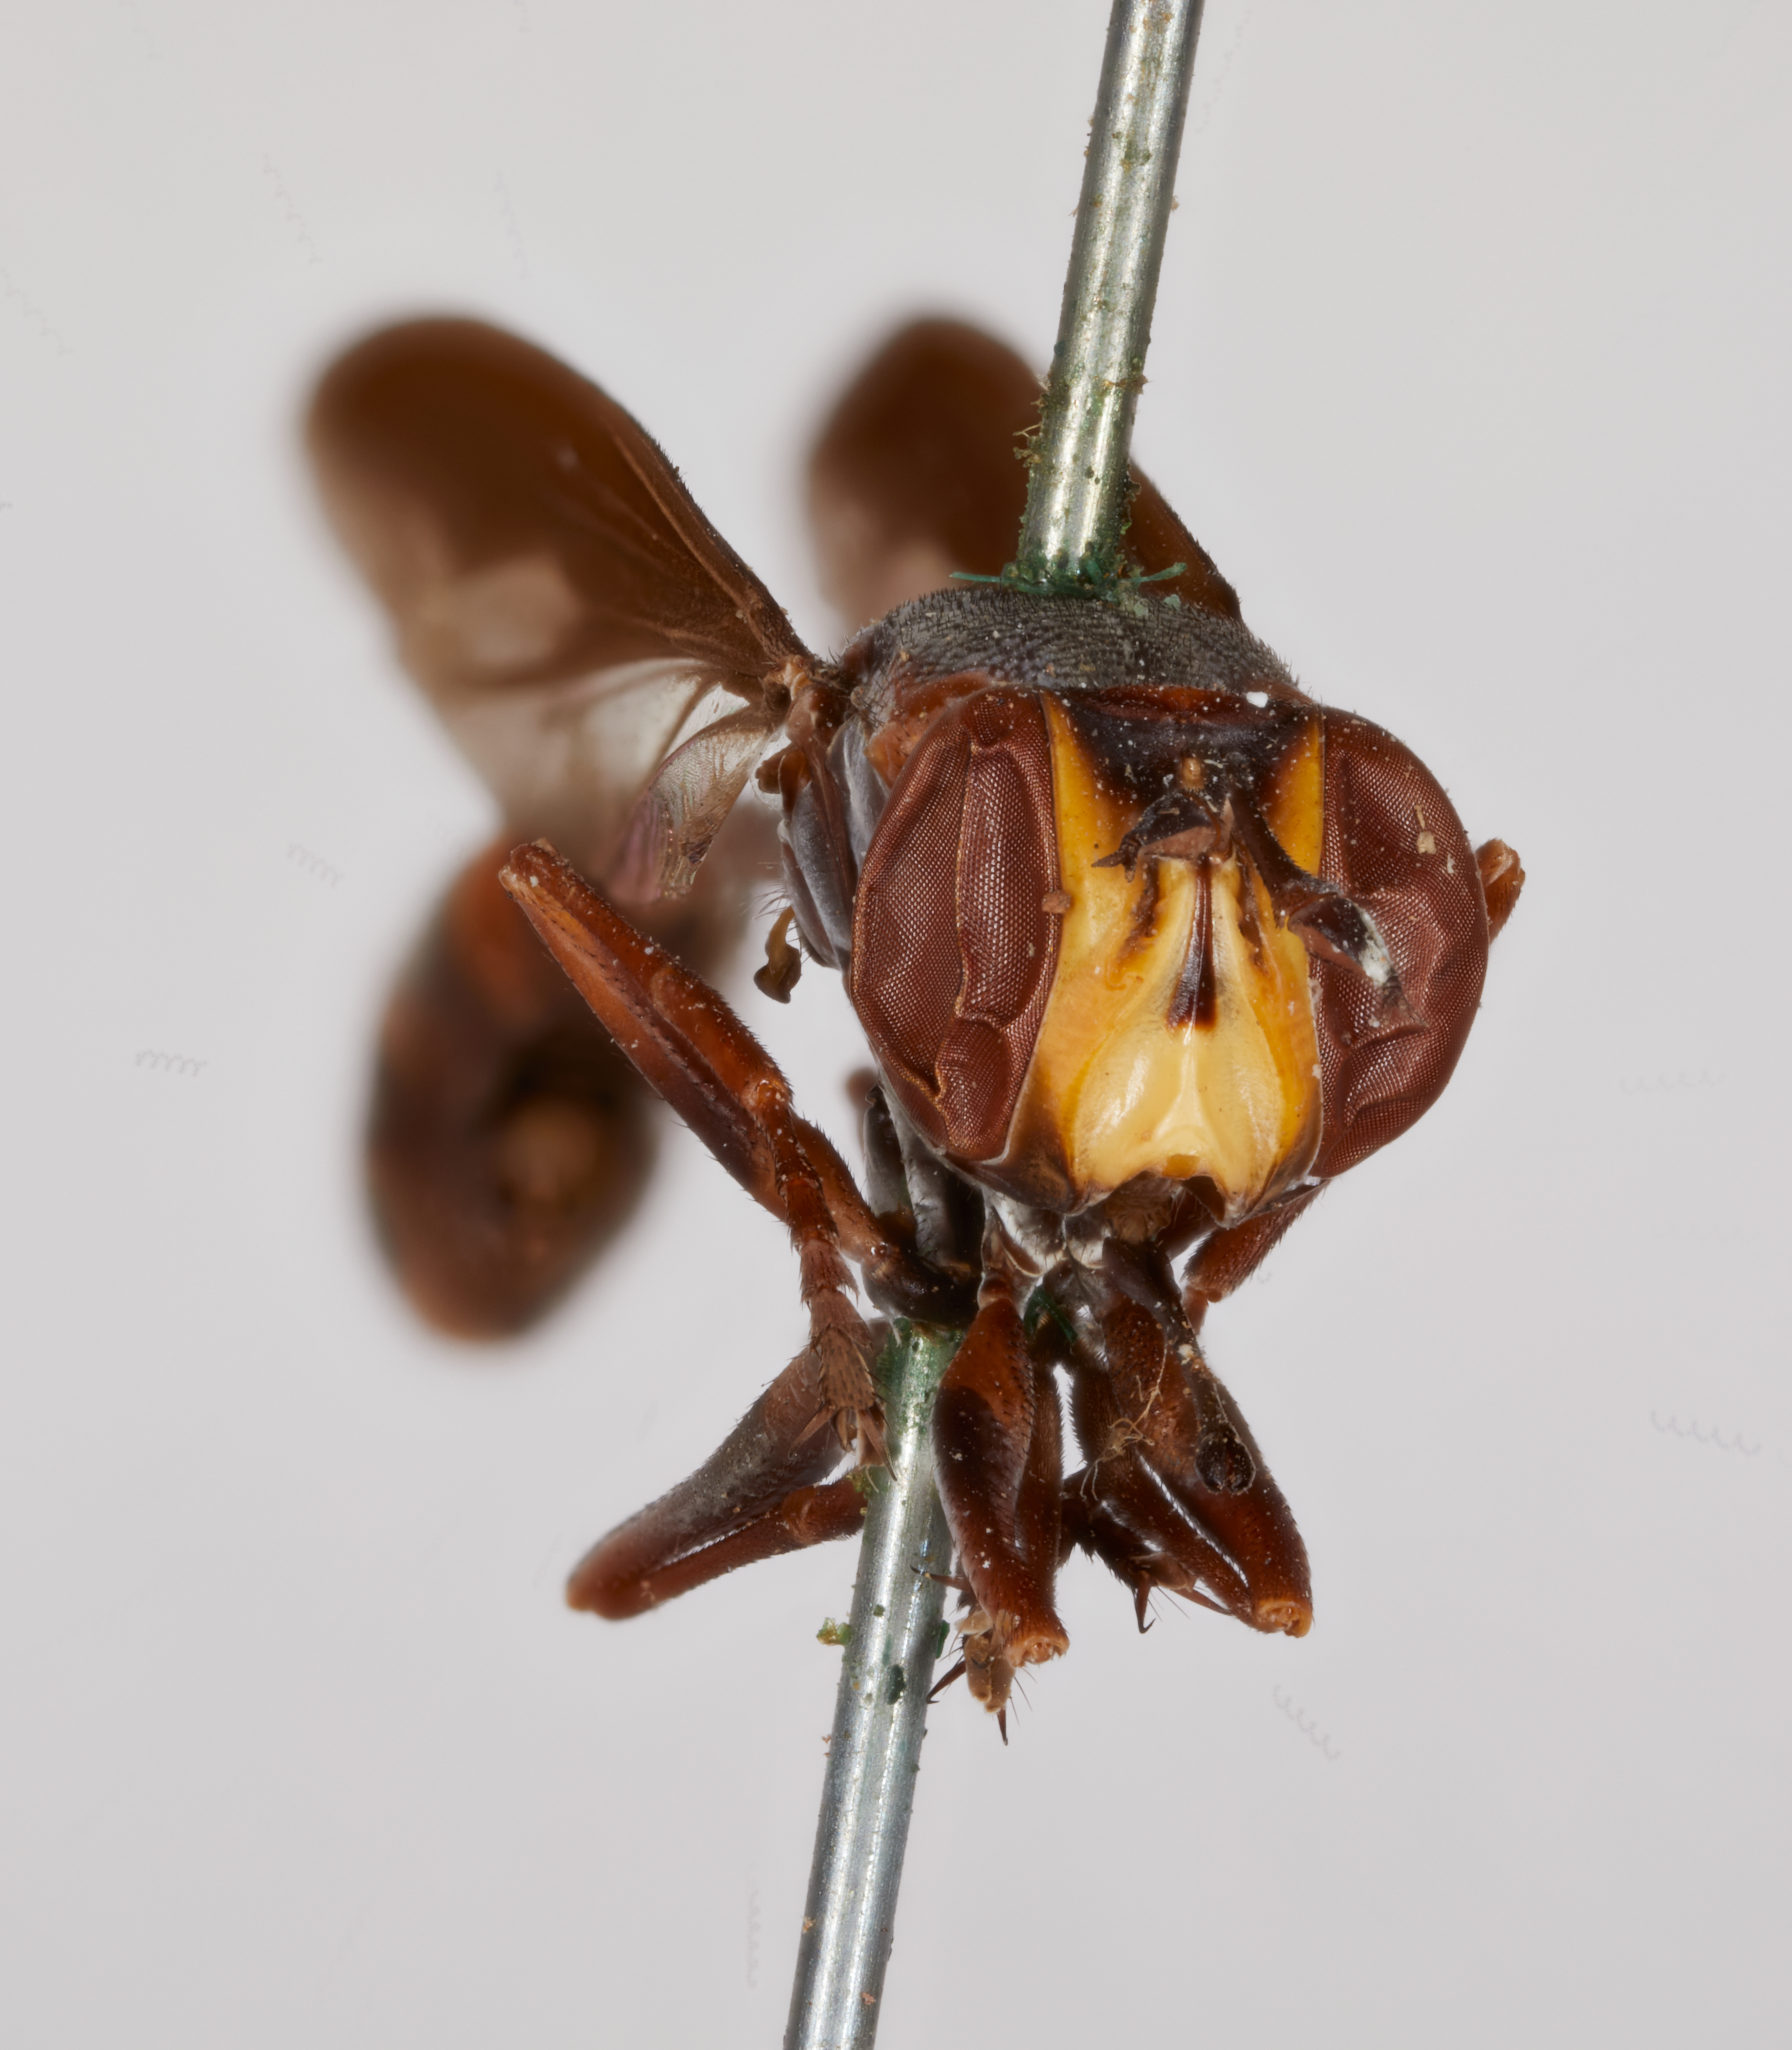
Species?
Physocephala scutellata
